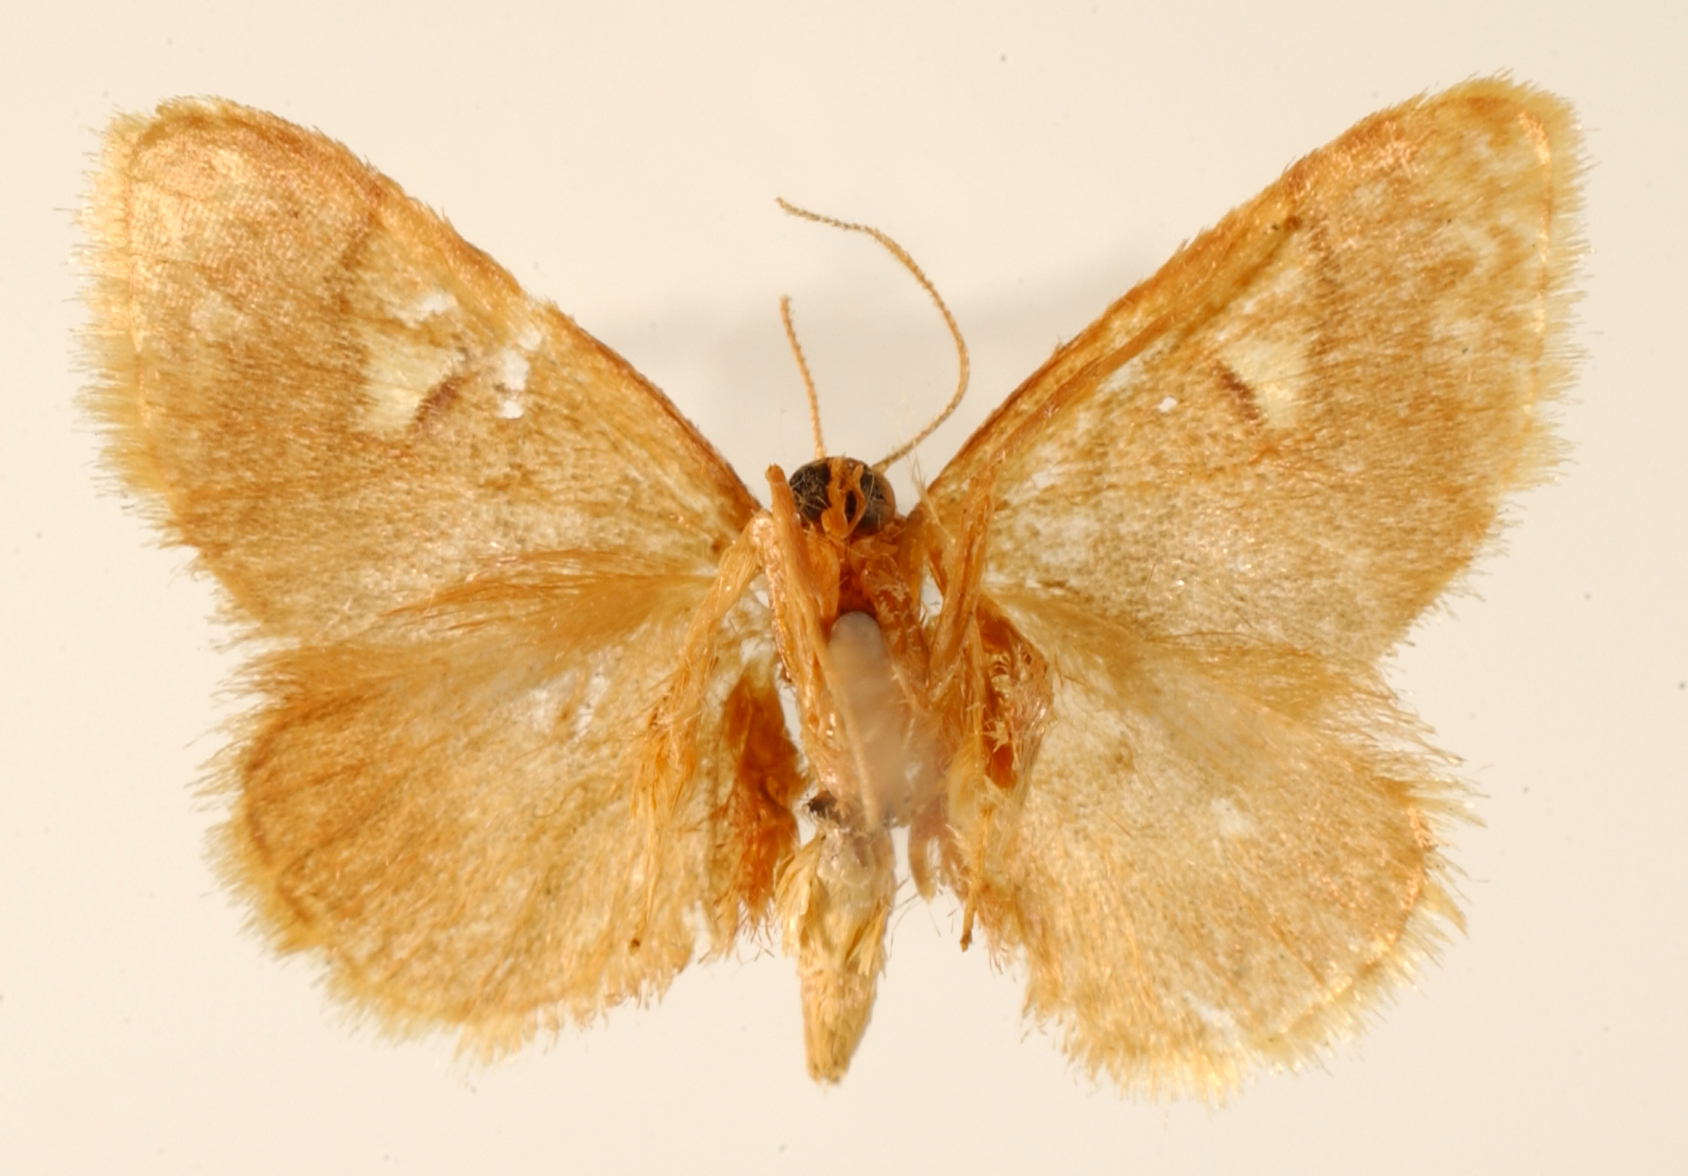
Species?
Lobura ocellata
